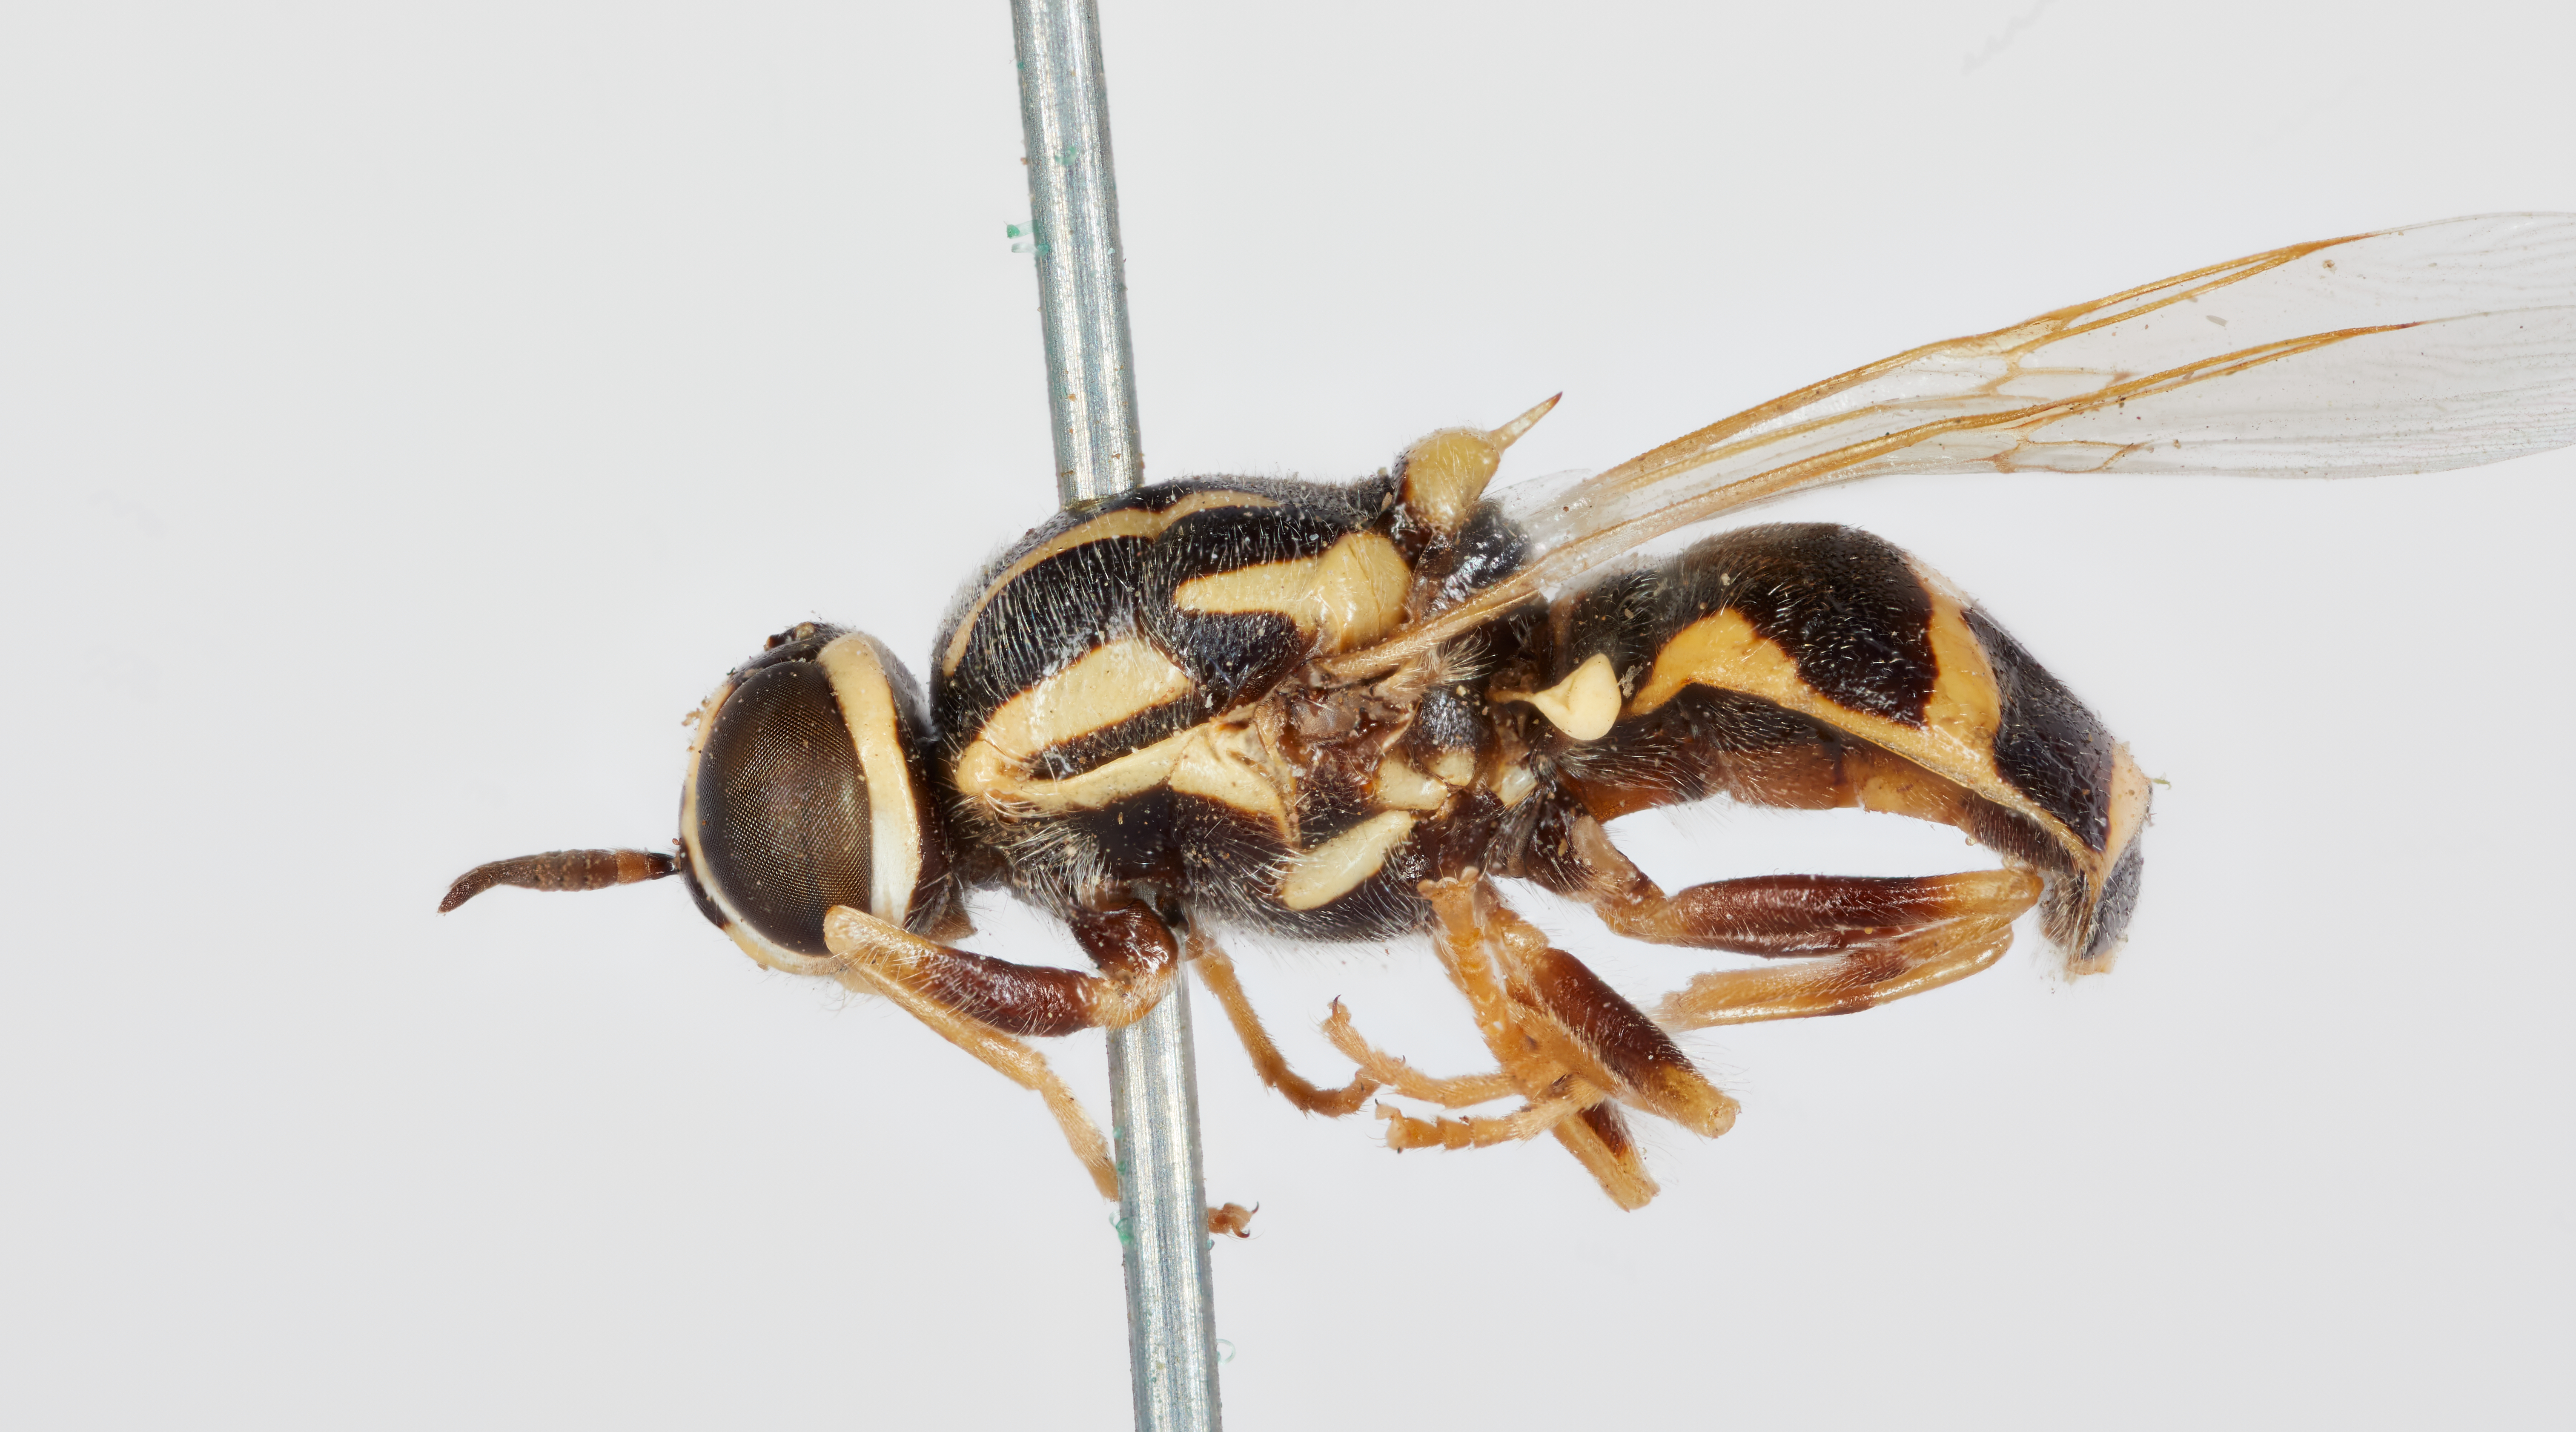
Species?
Euparyphus crucigerus
